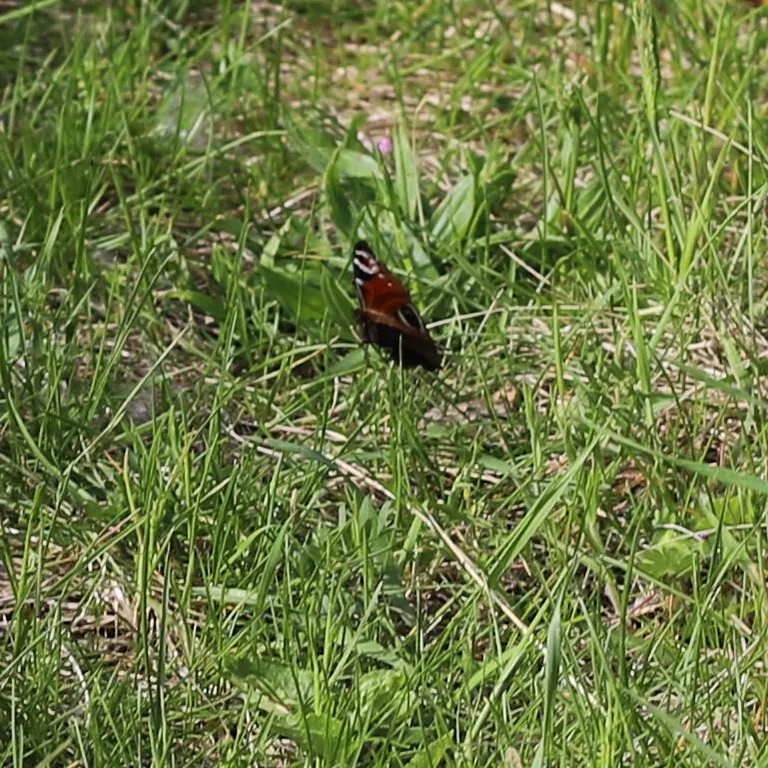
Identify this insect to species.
Aglais io
